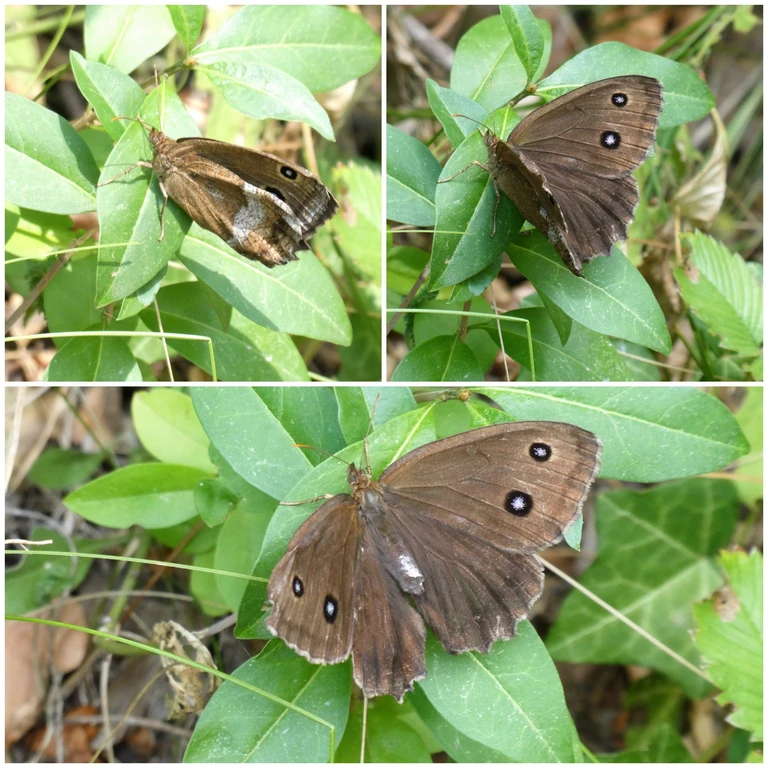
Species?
Minois dryas
